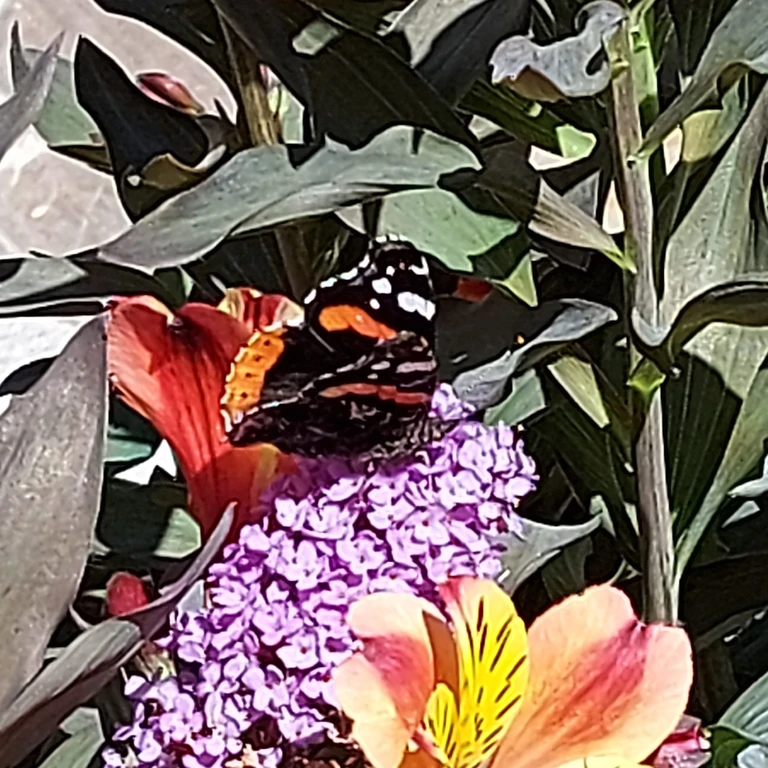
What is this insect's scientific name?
Vanessa atalanta
